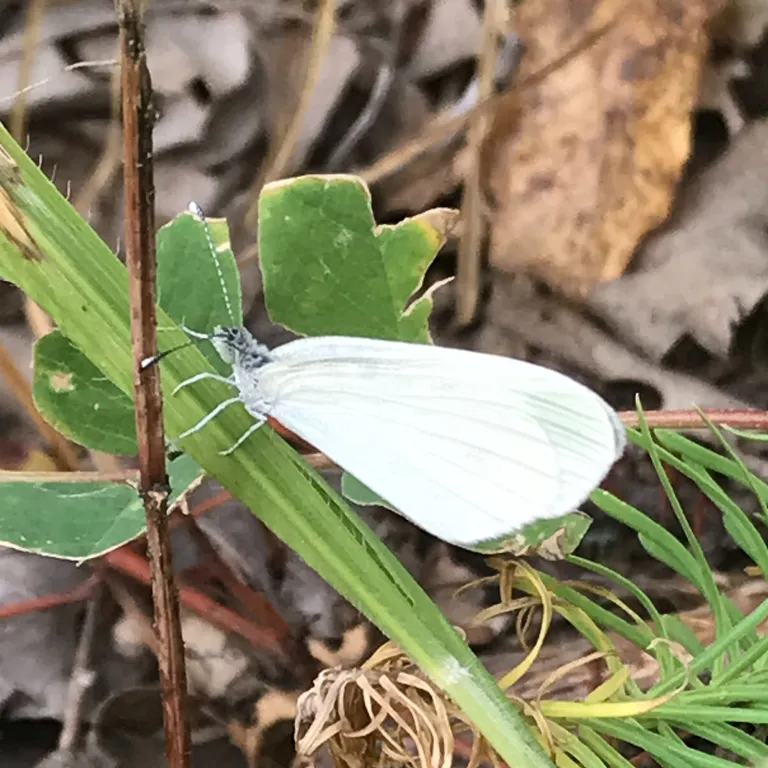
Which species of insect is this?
Leptidea sinapis/juvernica
